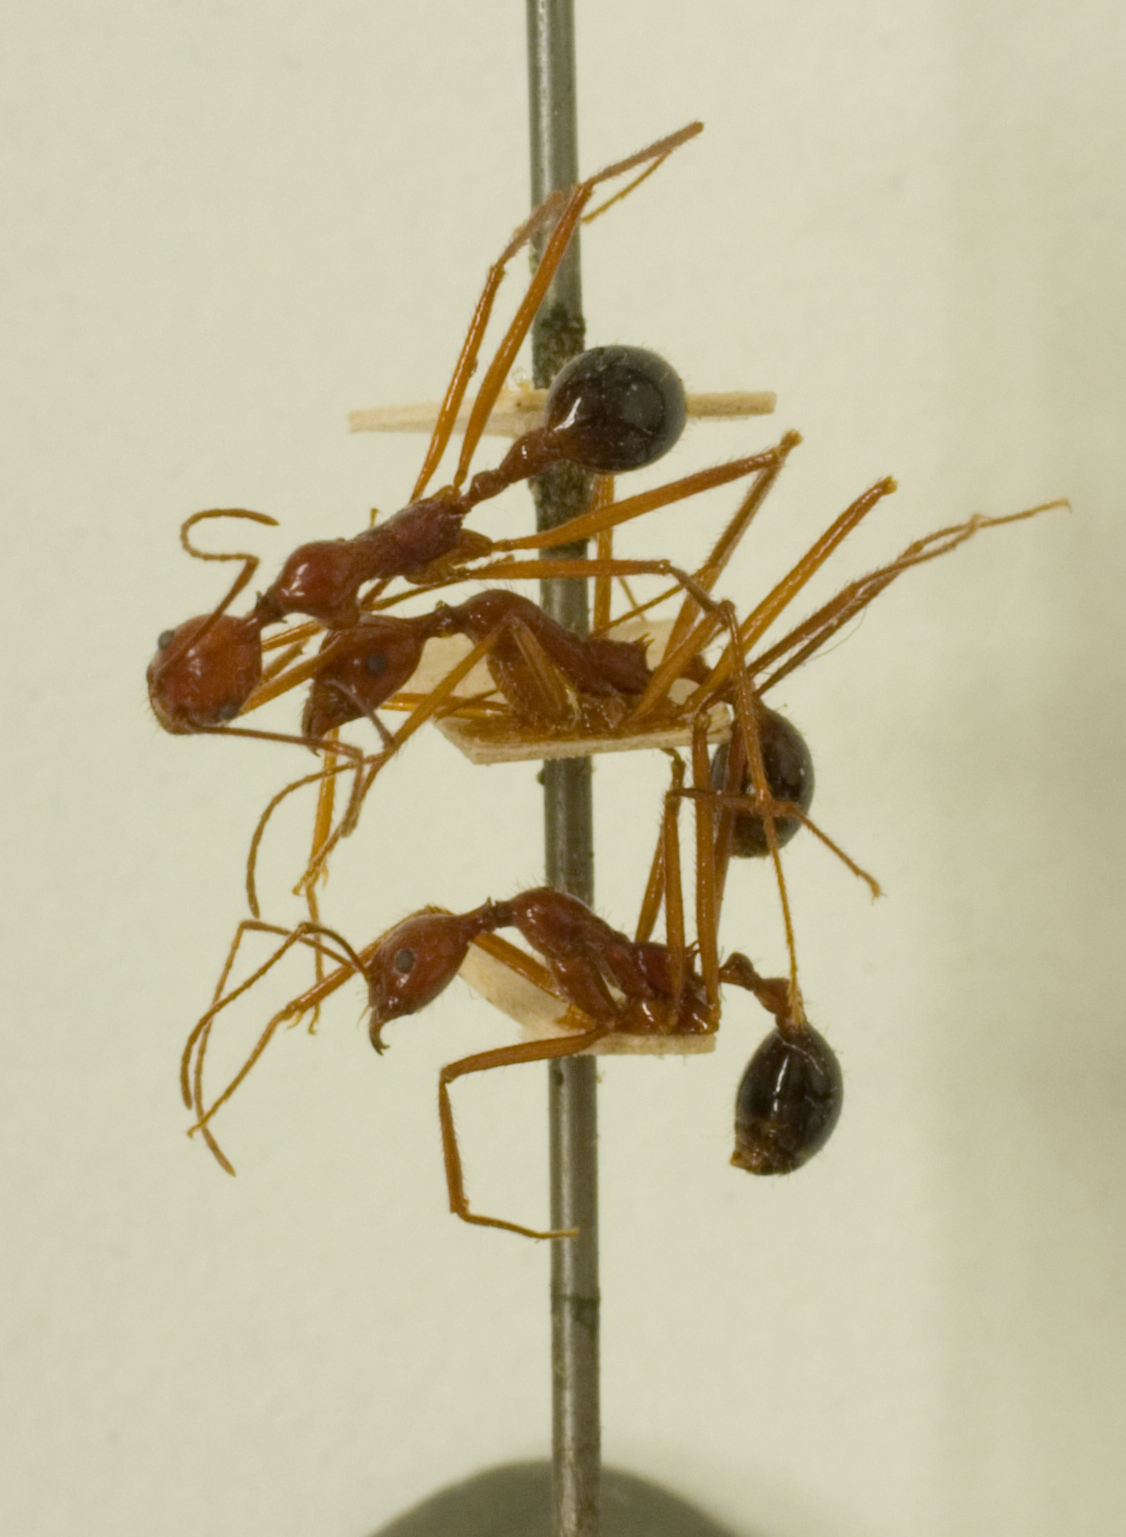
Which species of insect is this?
Aphaenogaster swammerdami
